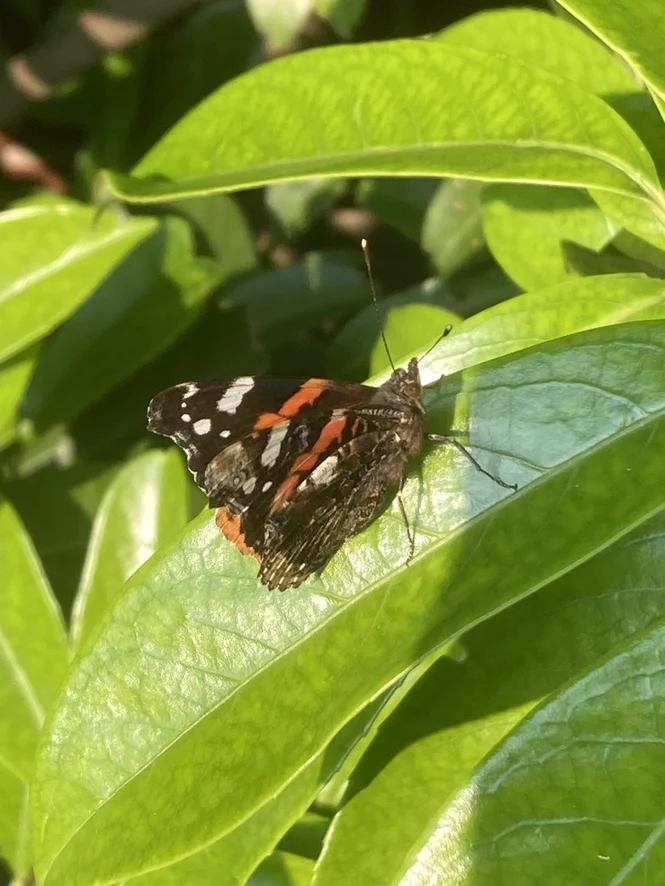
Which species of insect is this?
Vanessa atalanta
